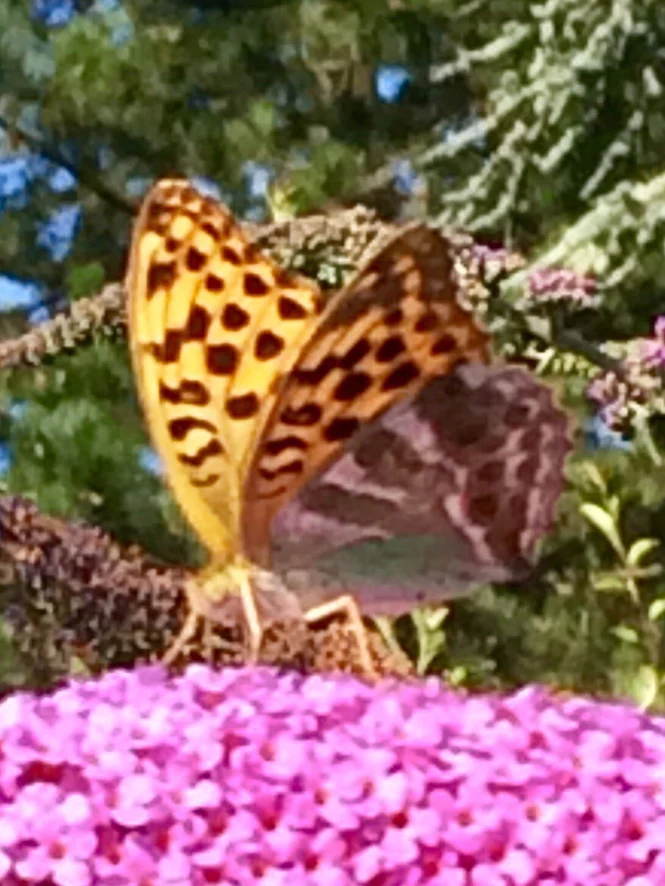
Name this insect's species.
Argynnis paphia
